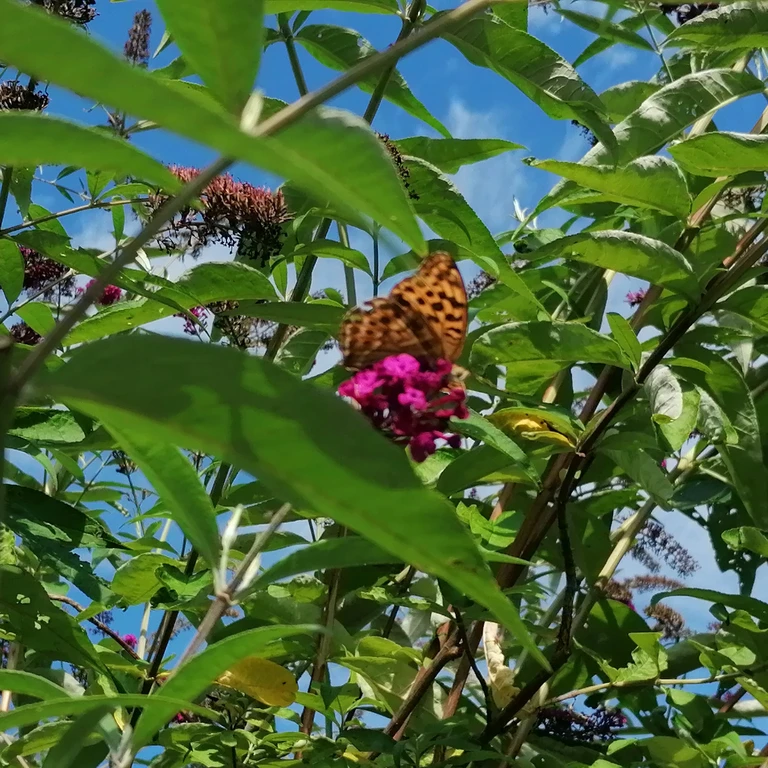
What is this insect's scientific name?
Argynnis paphia
